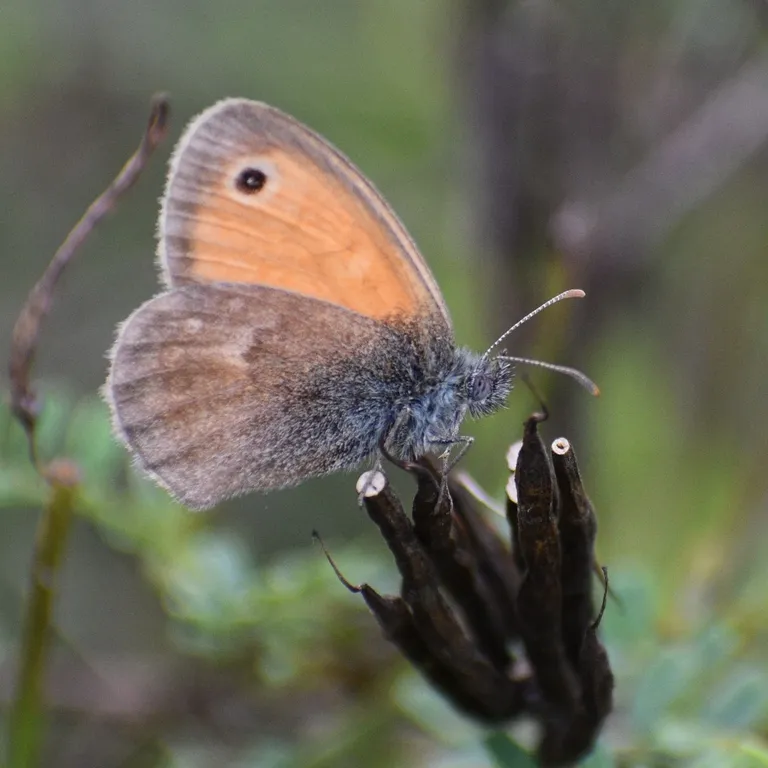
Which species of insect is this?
Coenonympha pamphilus
